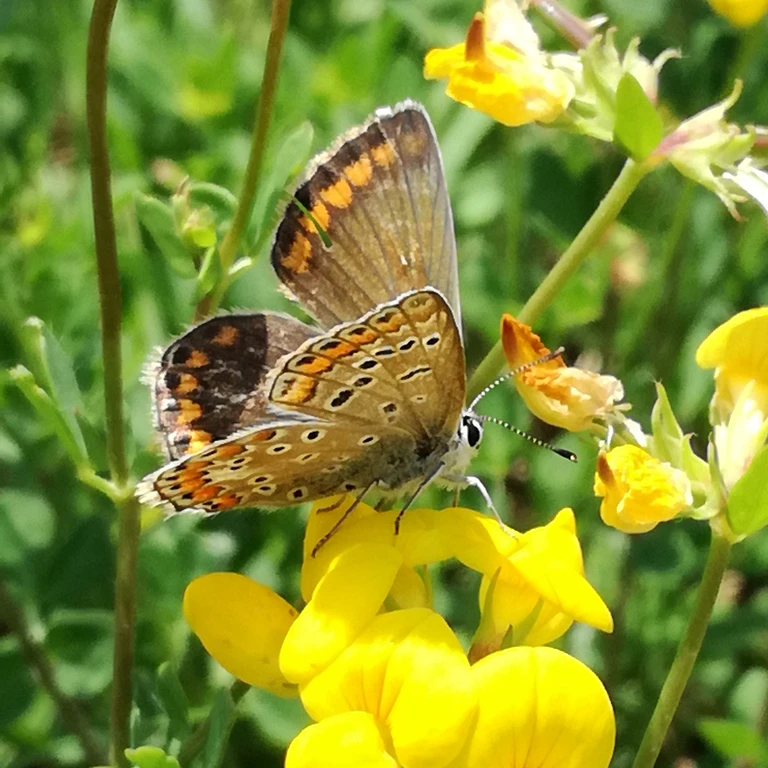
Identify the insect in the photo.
Polyommatus icarus
